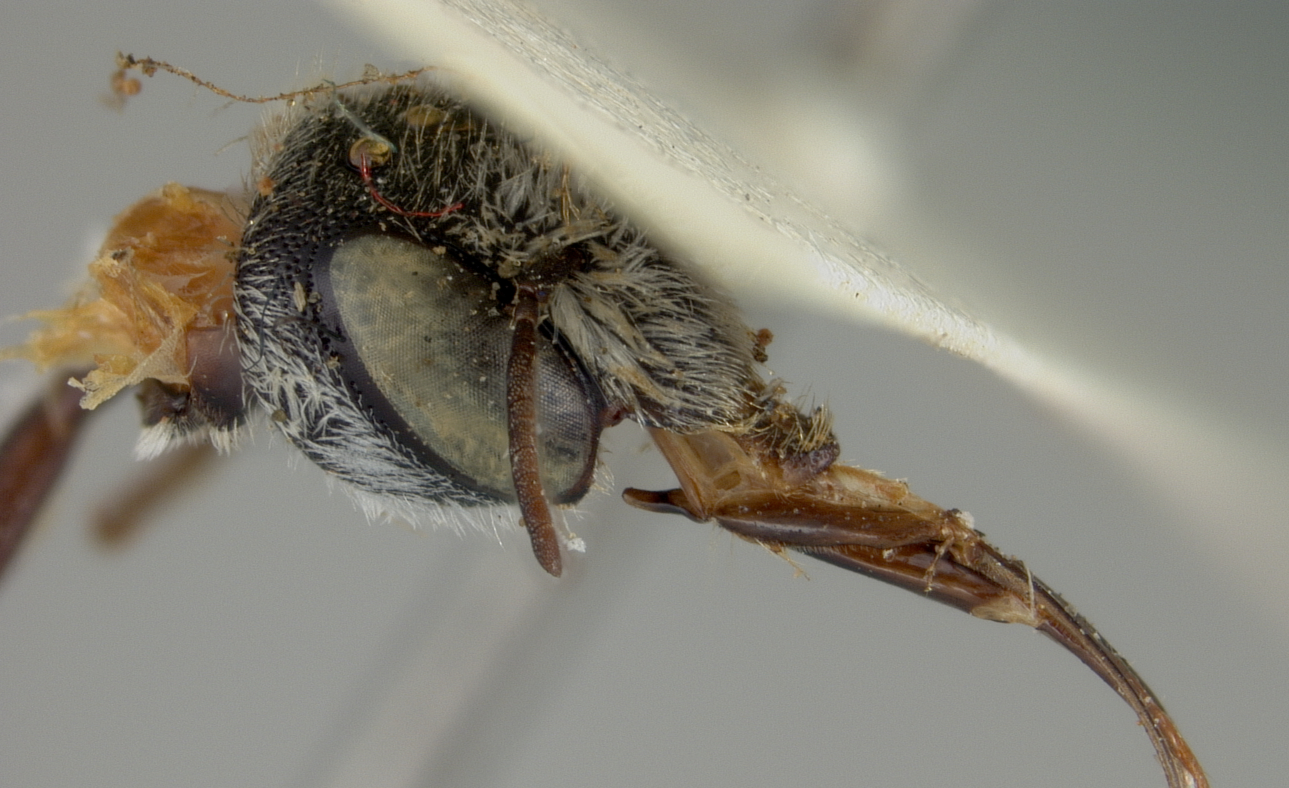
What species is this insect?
Ashmeadiella gillettei
